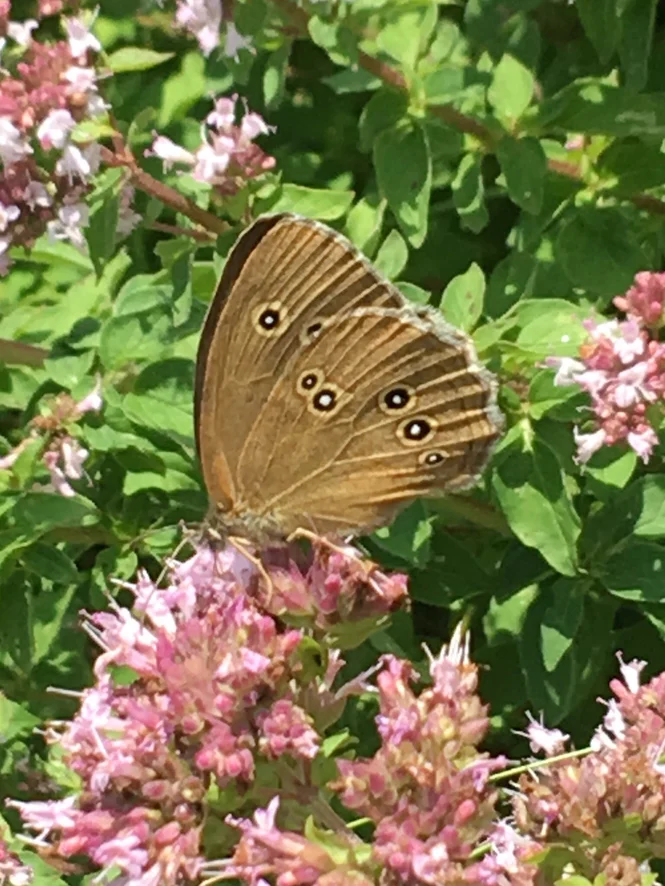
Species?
Aphantopus hyperantus
